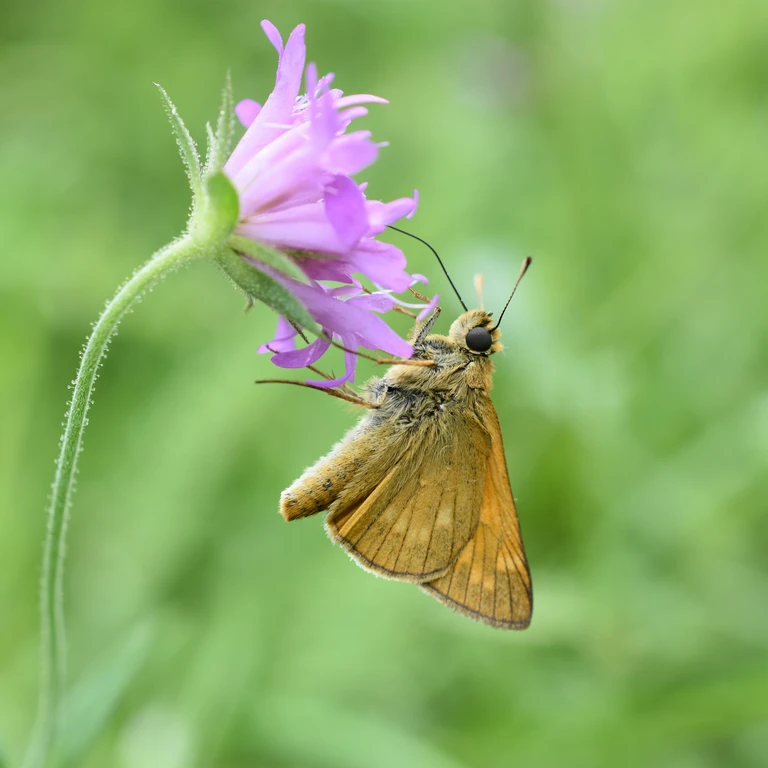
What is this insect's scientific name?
Ochlodes sylvanus (also Ochlodes venata)
